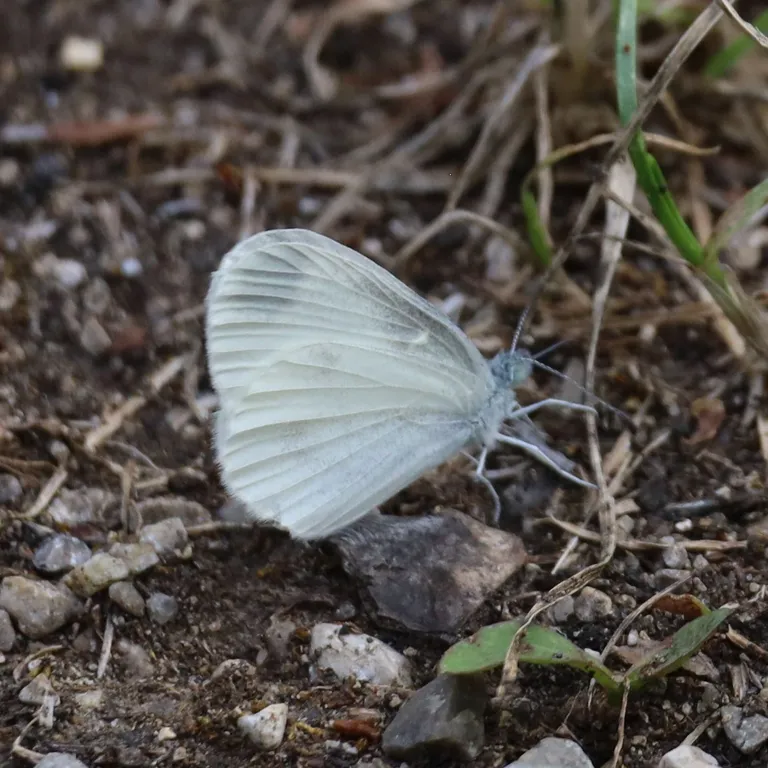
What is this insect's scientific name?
Leptidea sinapis/juvernica
